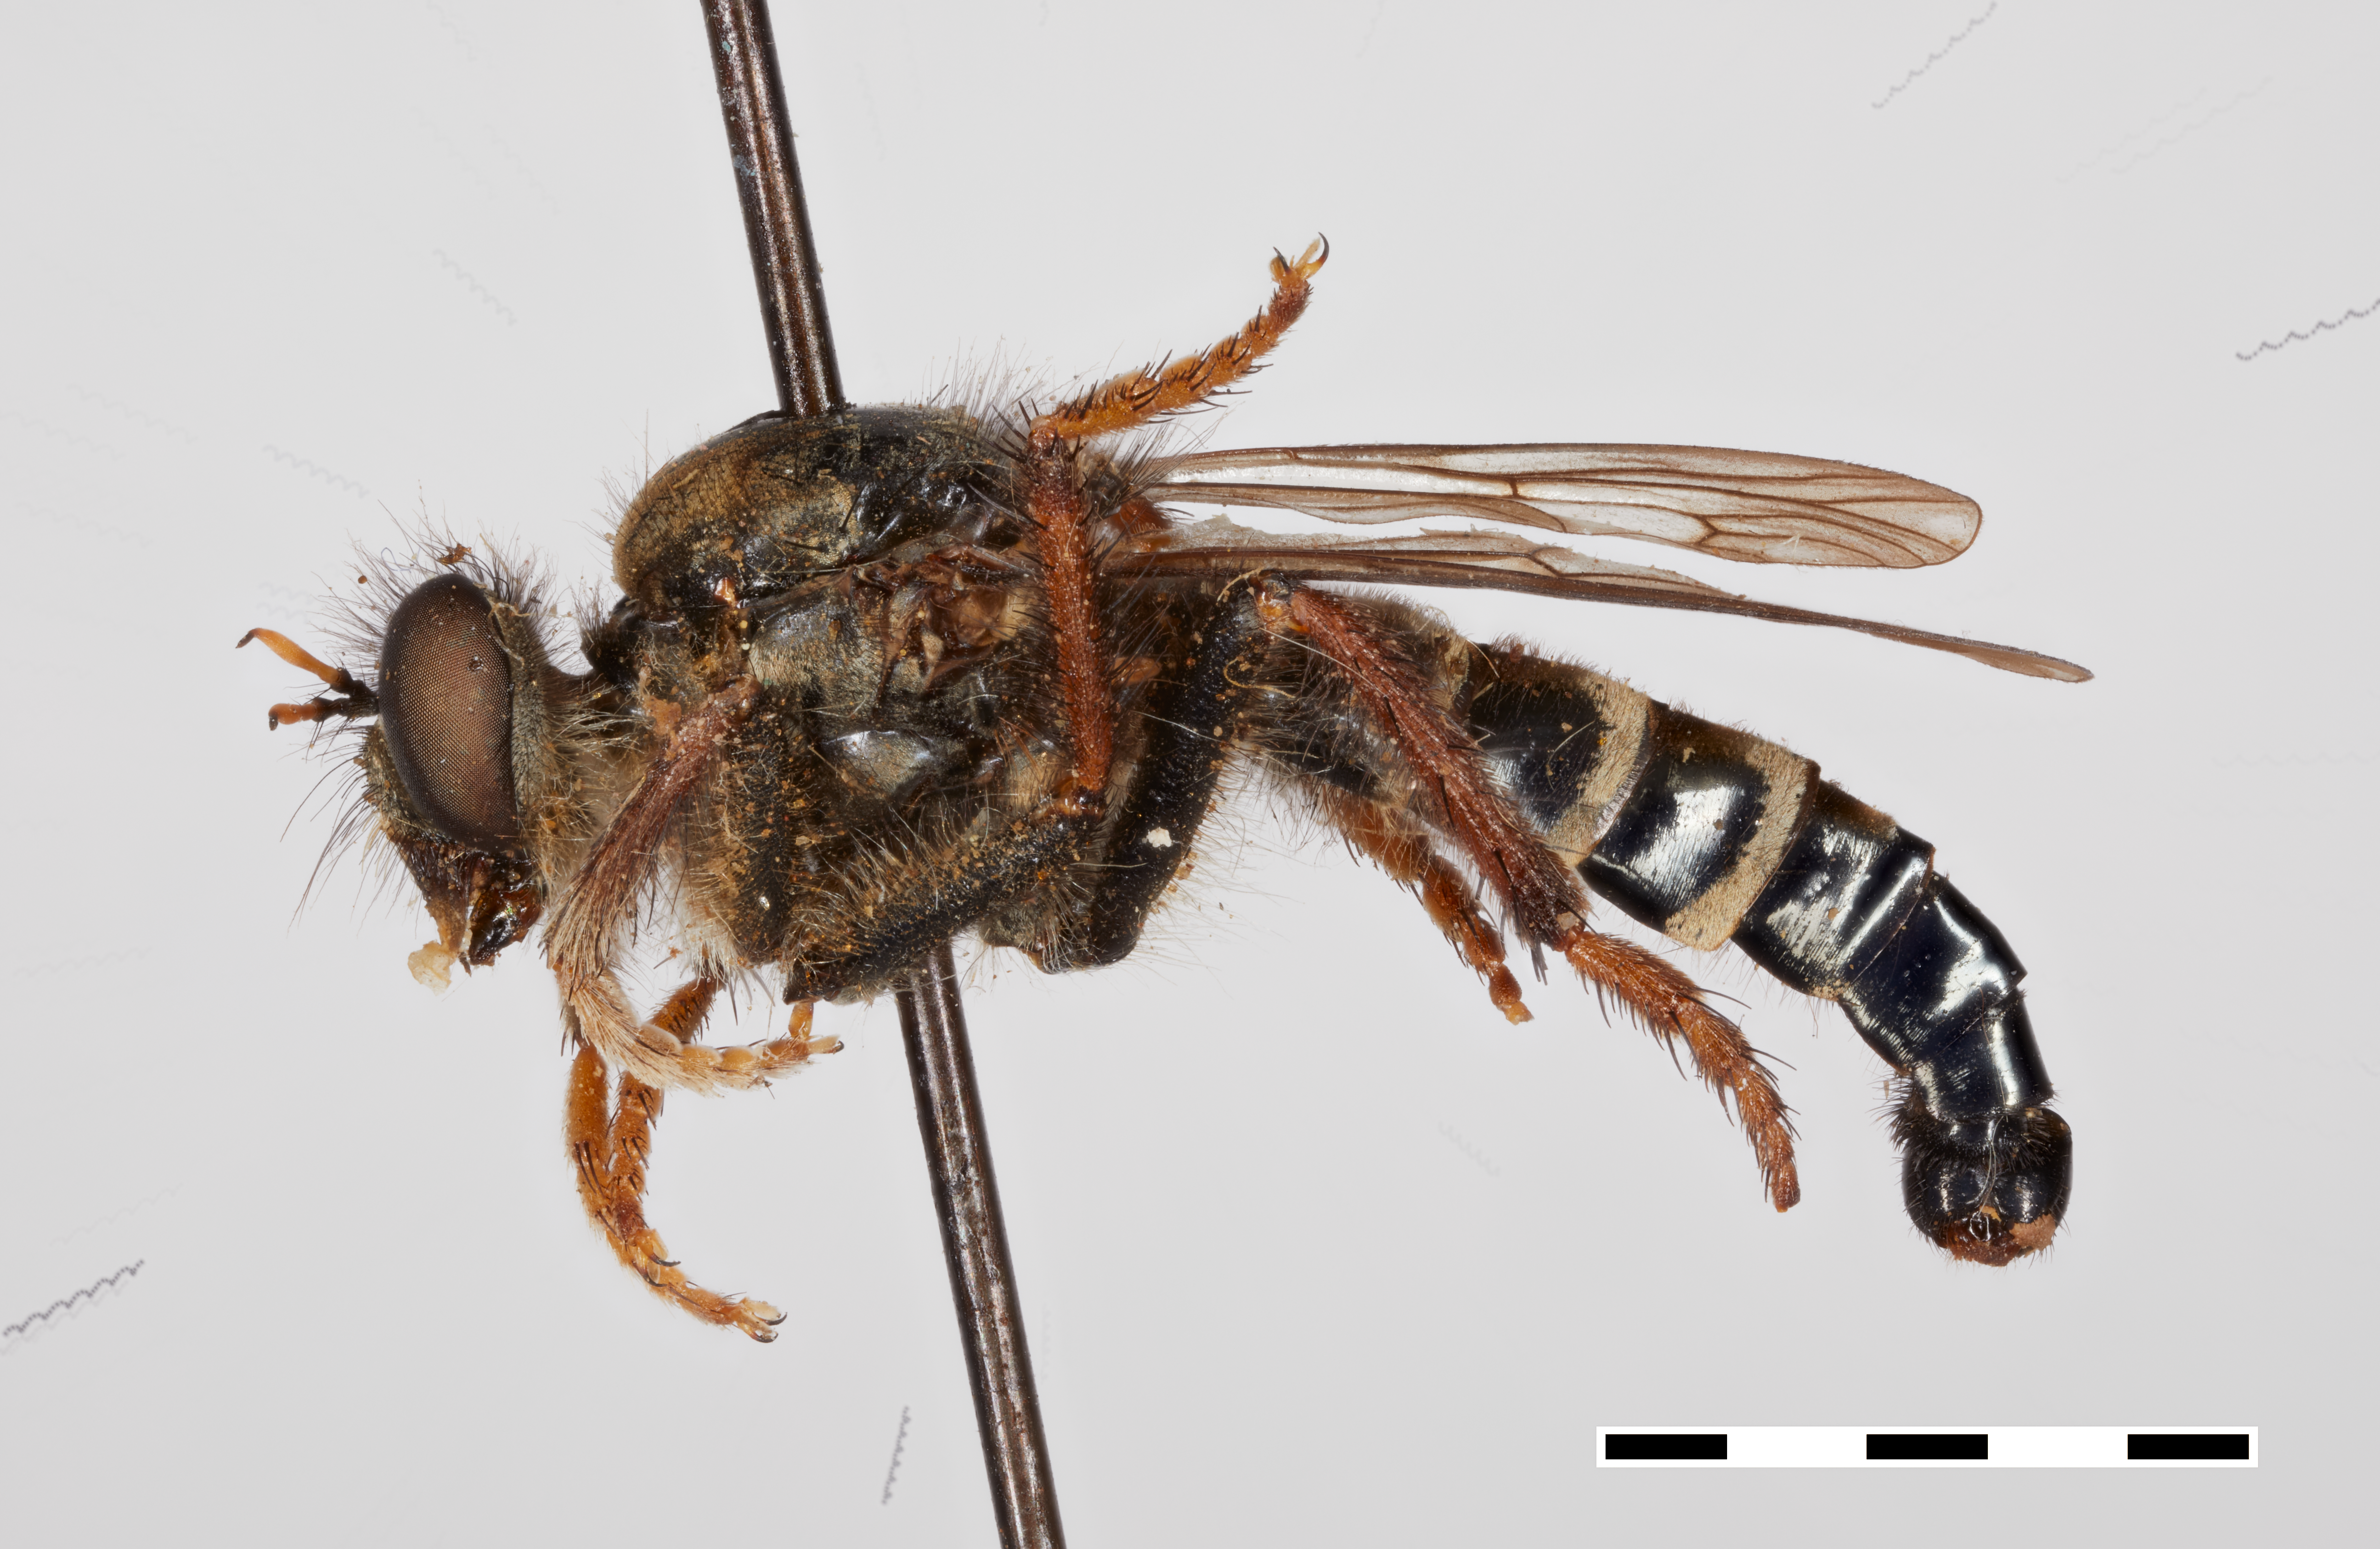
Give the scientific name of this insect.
Cyrtopogon glarealis
